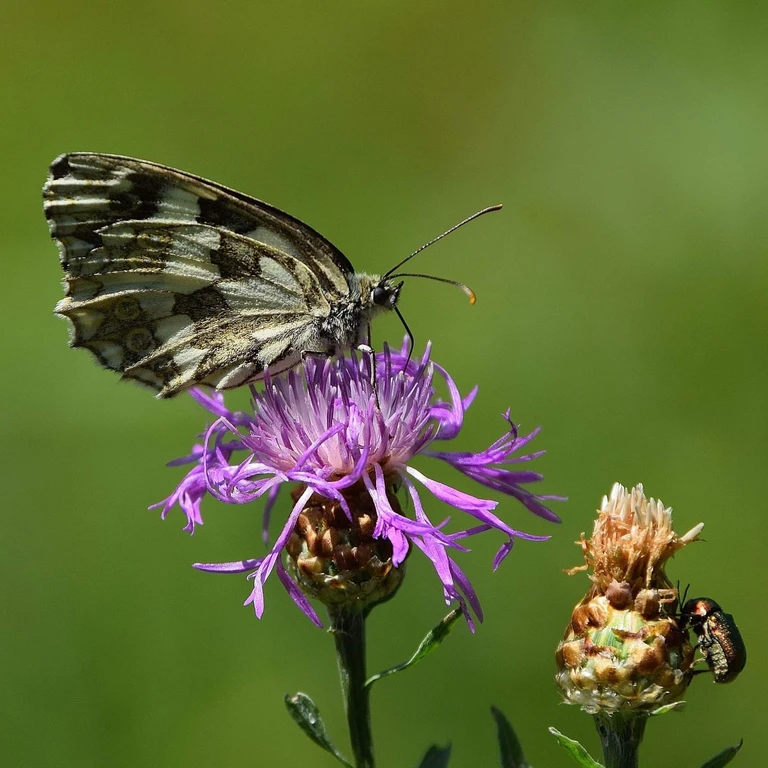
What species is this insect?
Melanargia galathea
